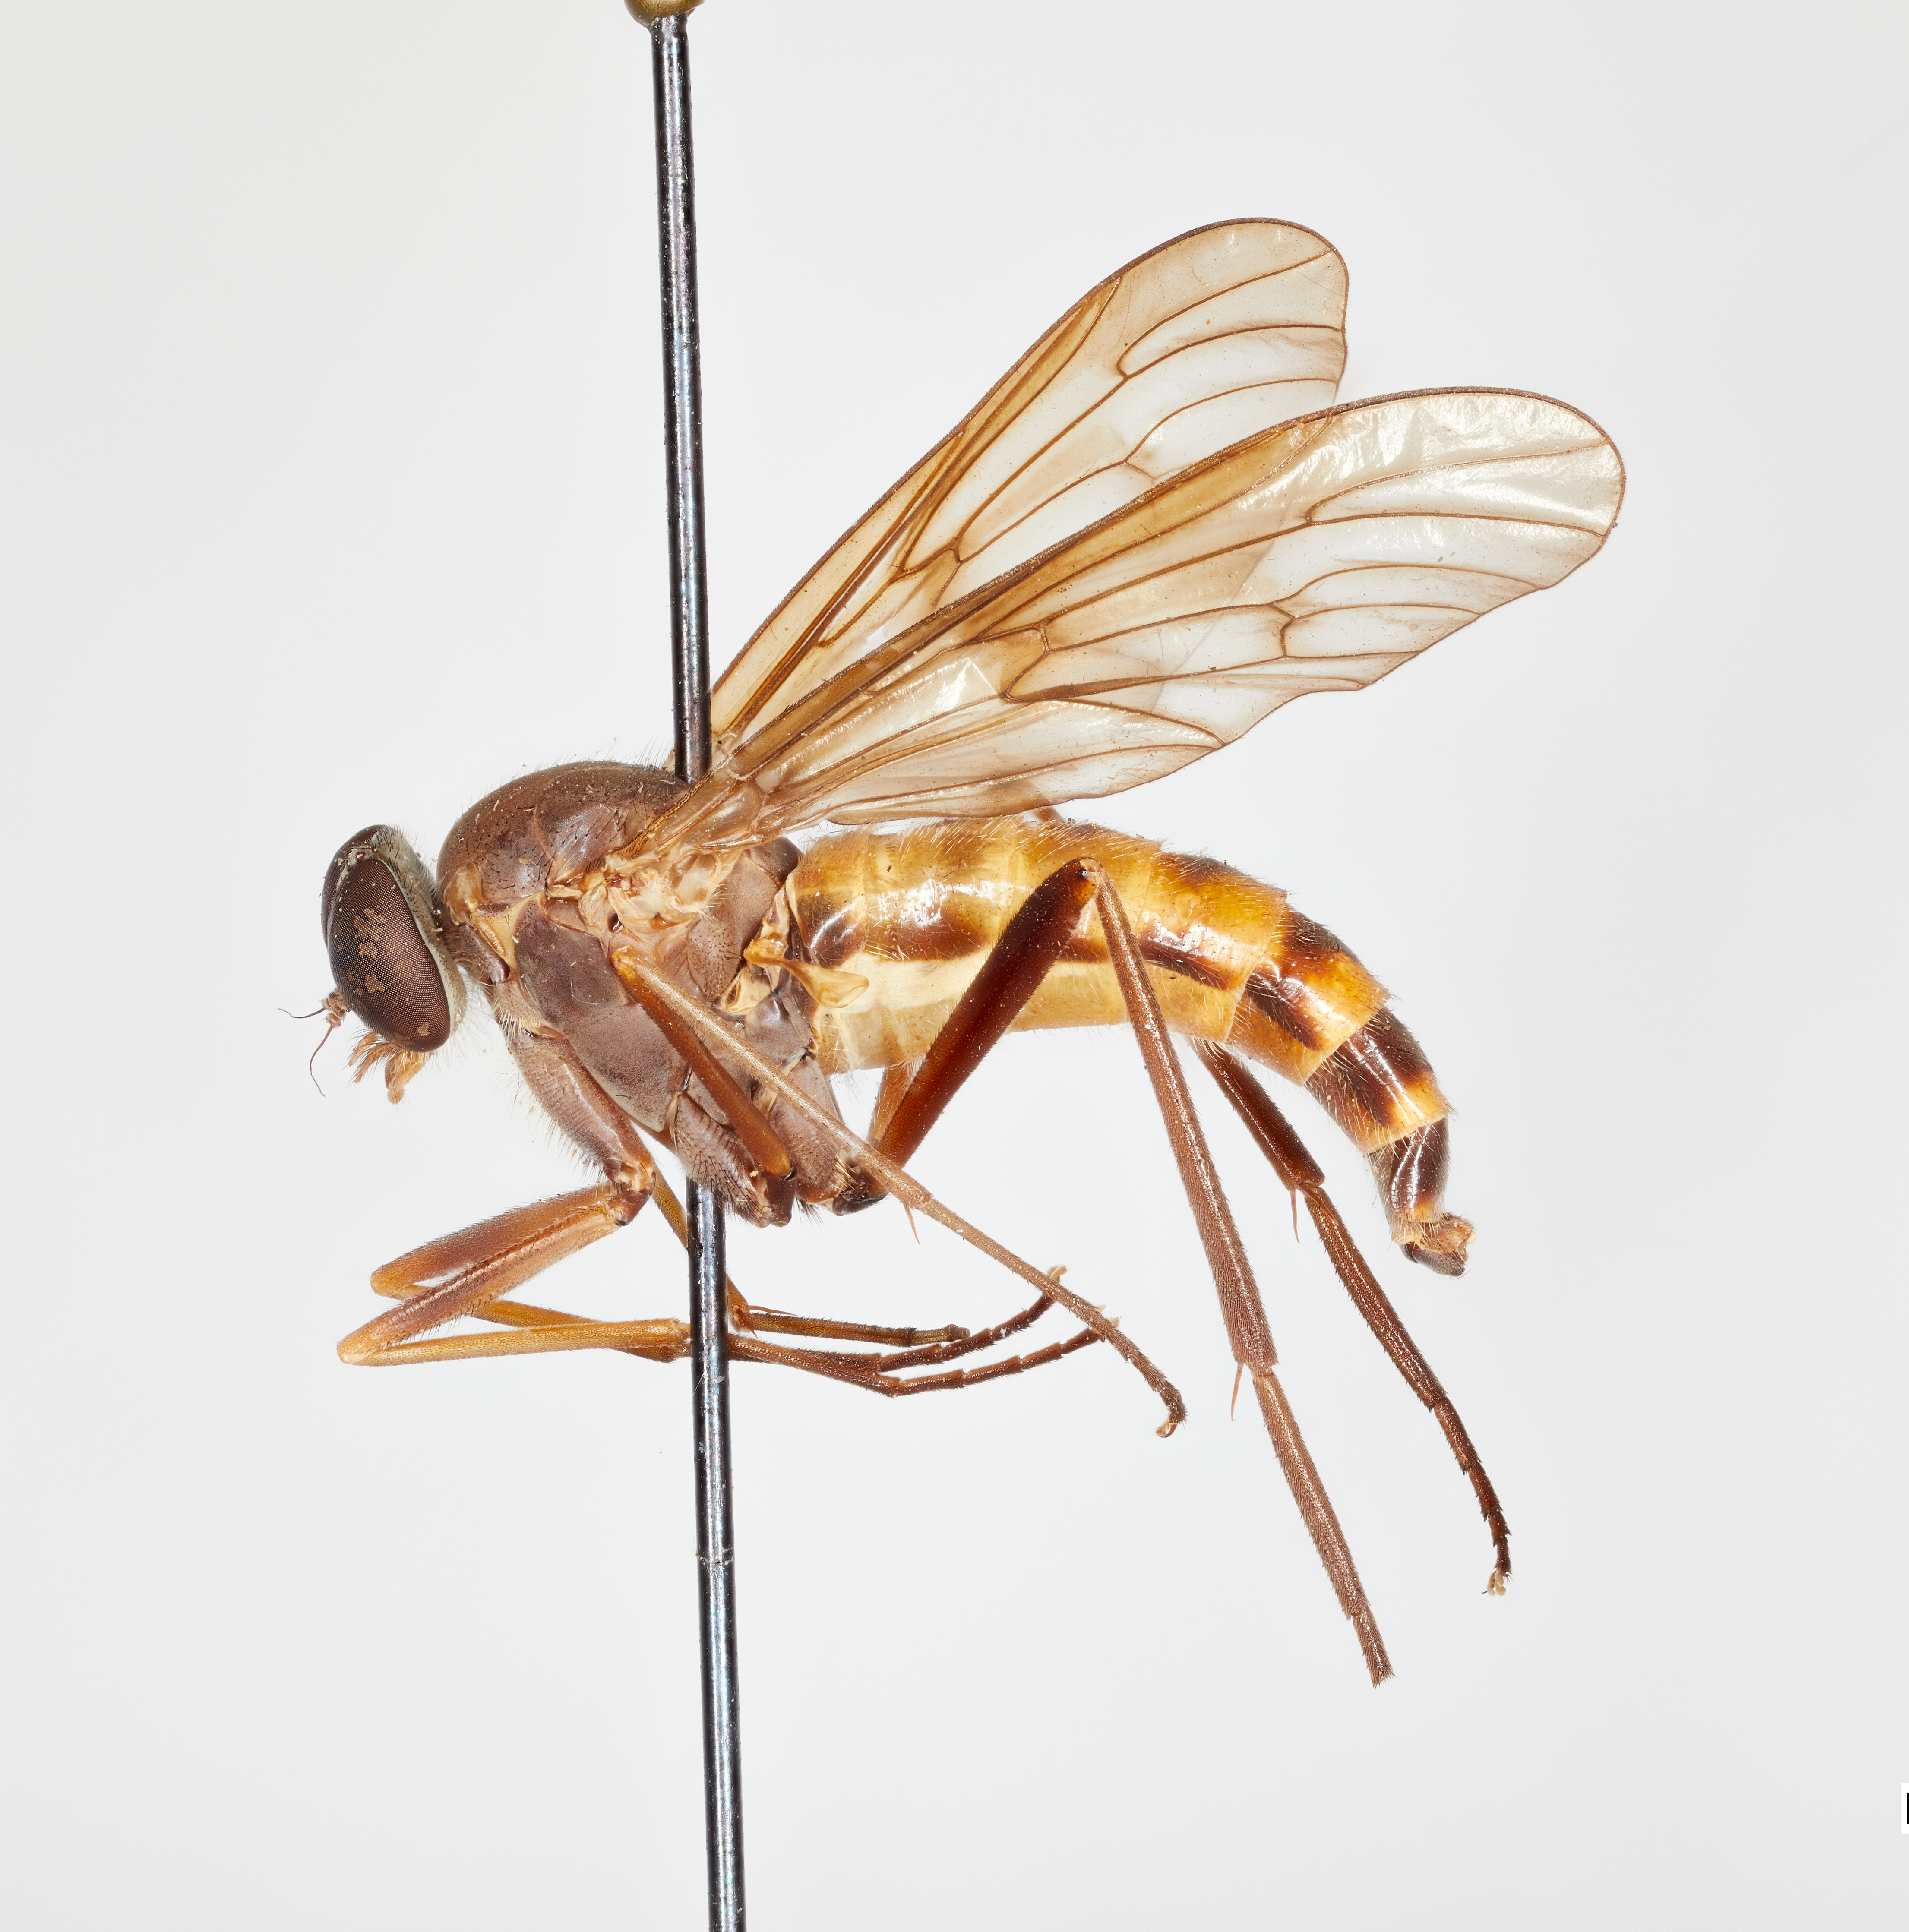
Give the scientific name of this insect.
Rhagio costatus
